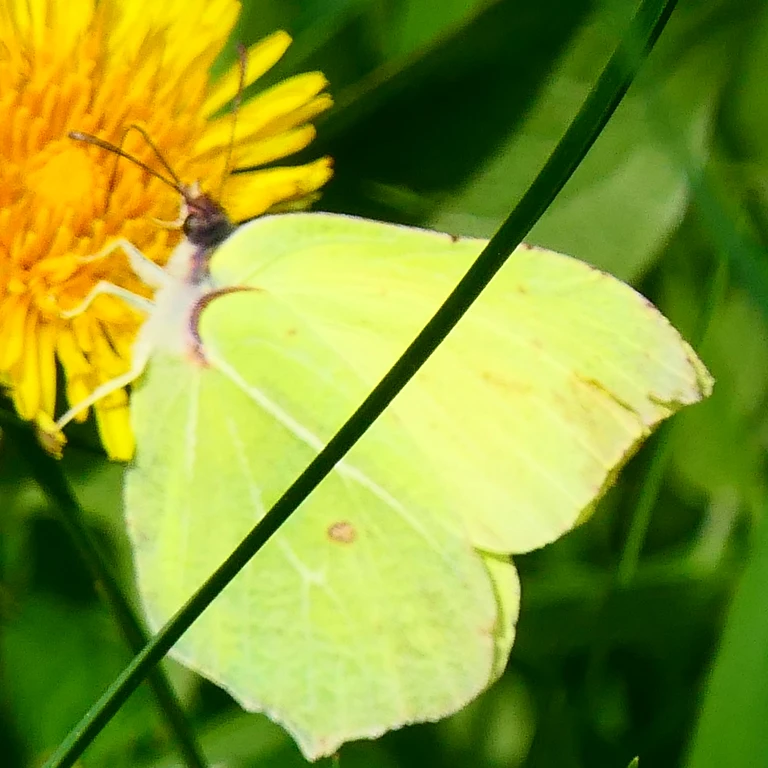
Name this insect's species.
Gonepteryx rhamni
